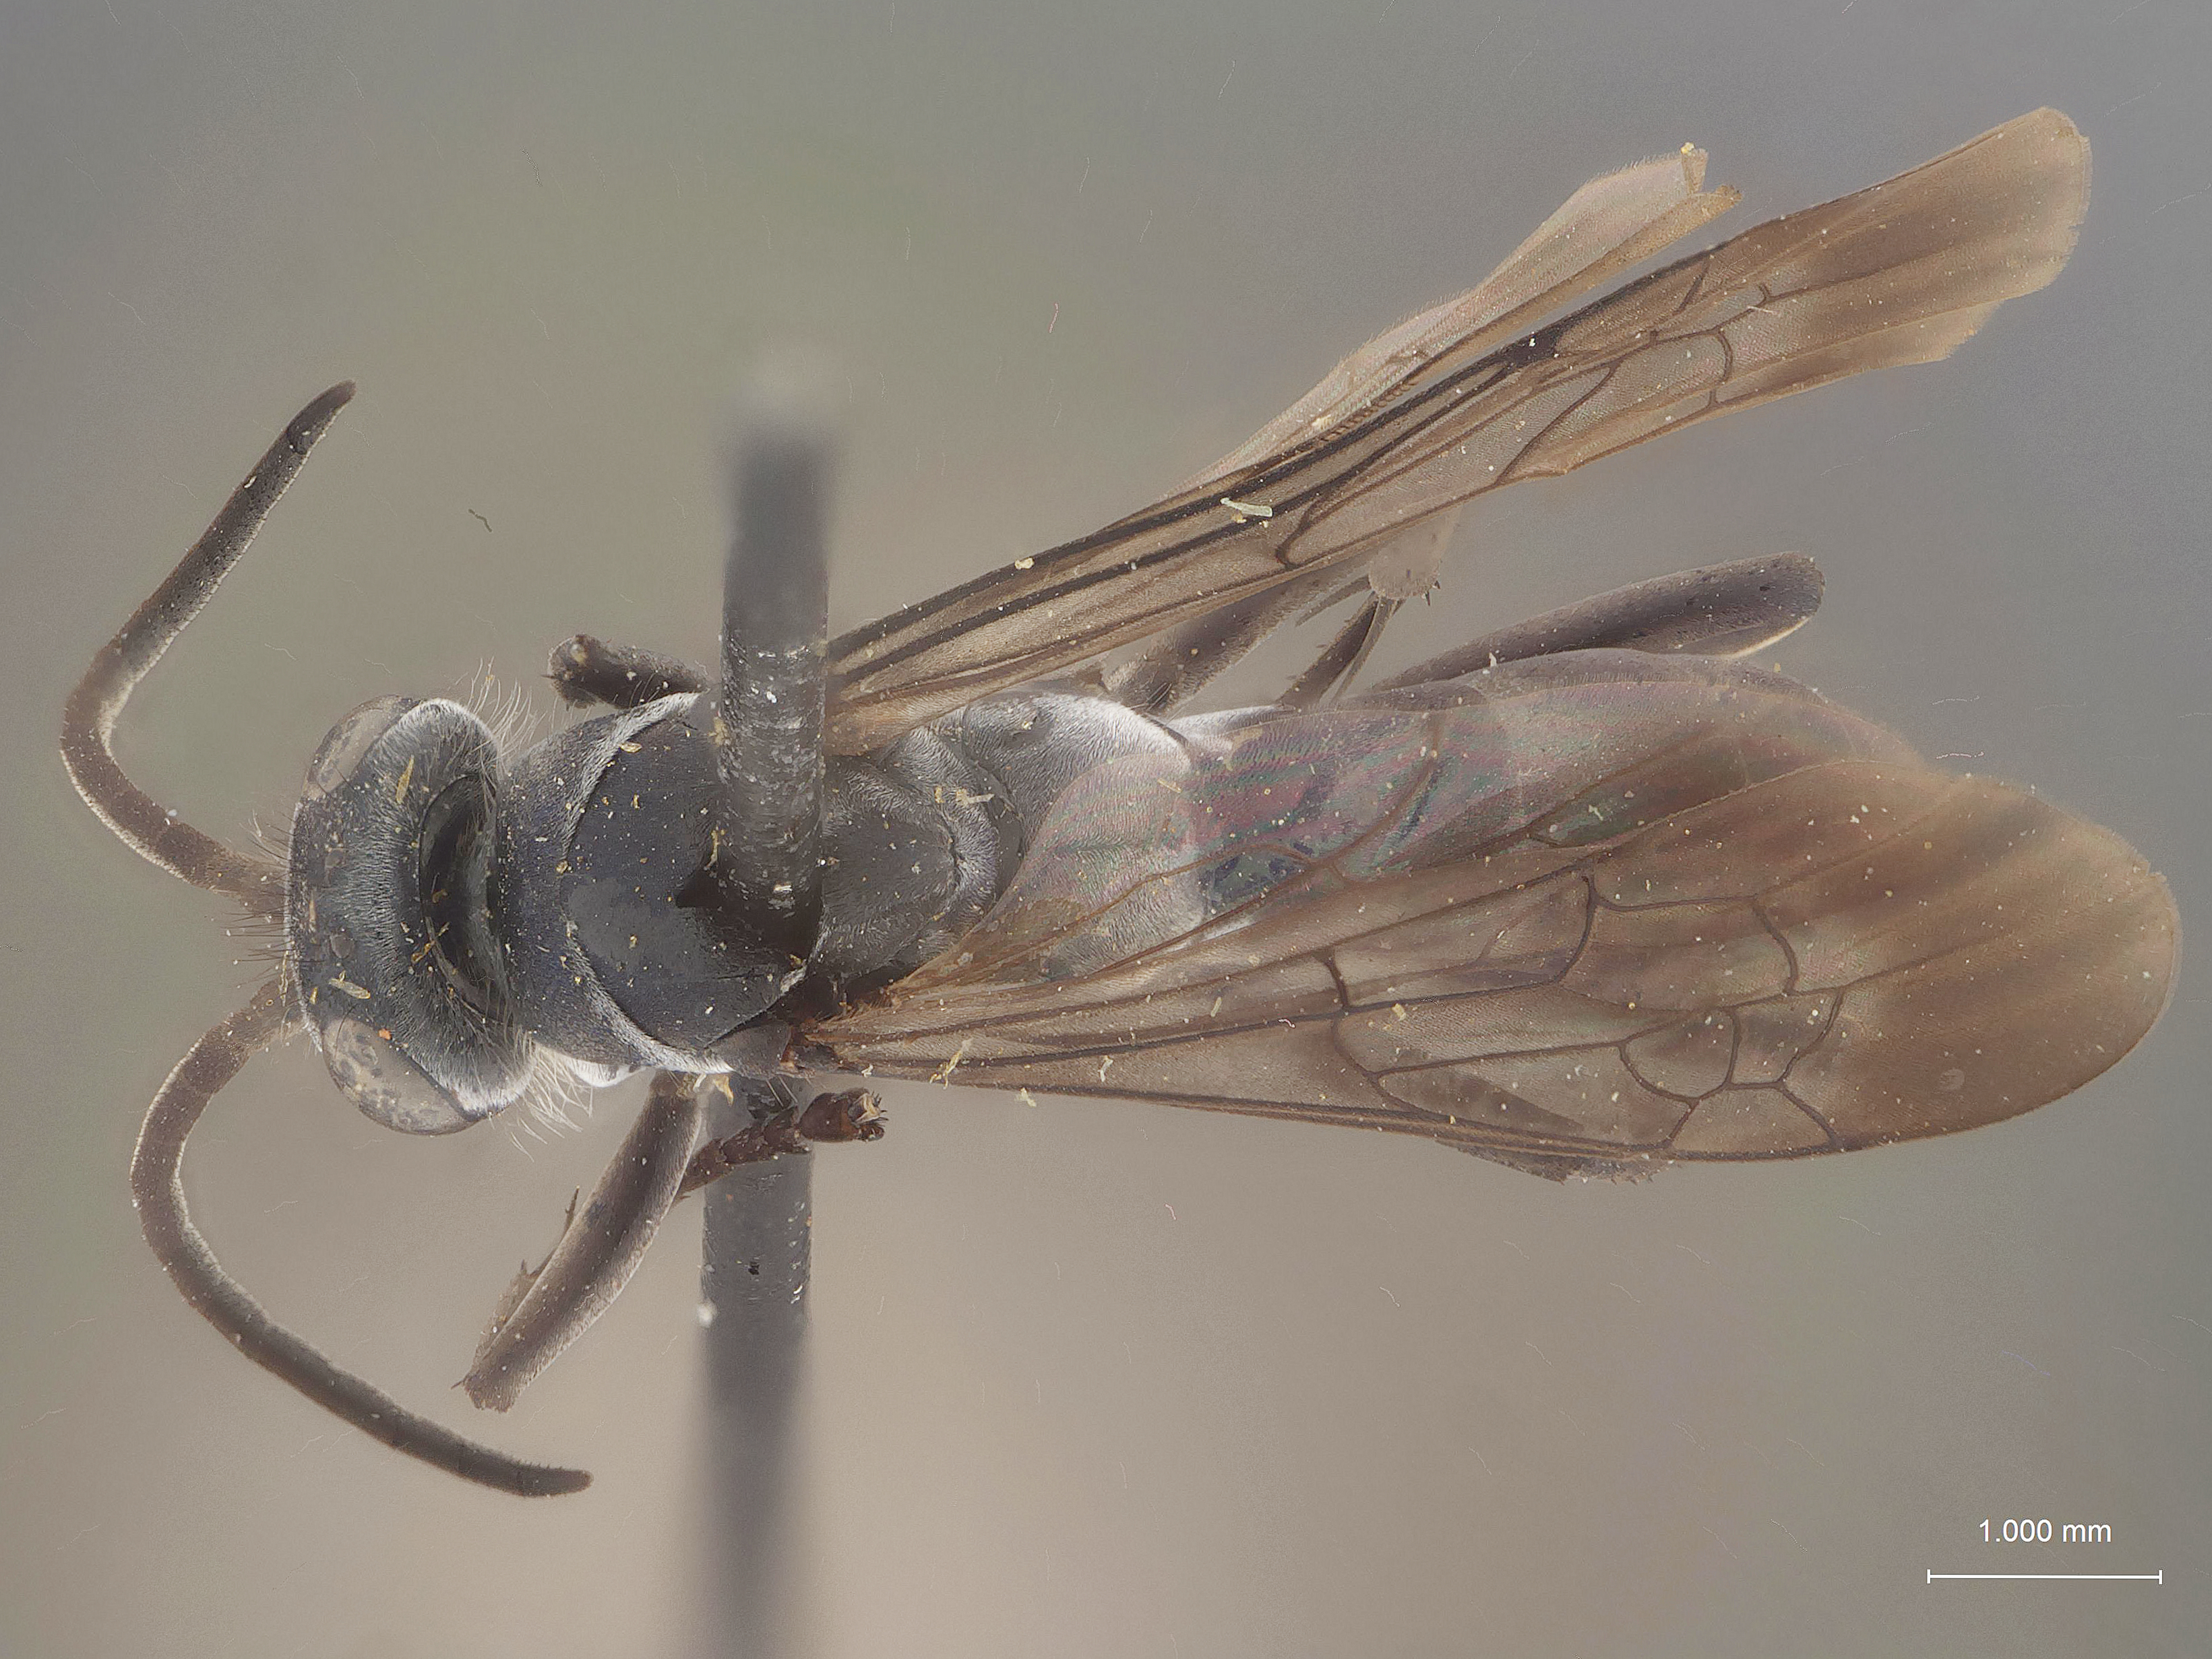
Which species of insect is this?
Pompilus solonus
